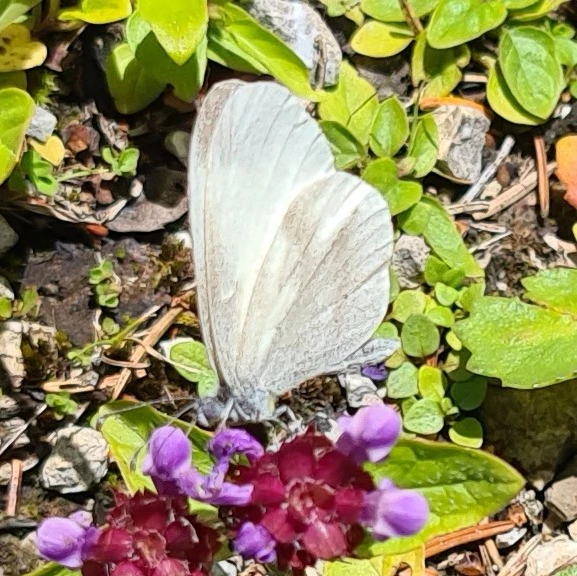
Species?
Leptidea sinapis/juvernica
